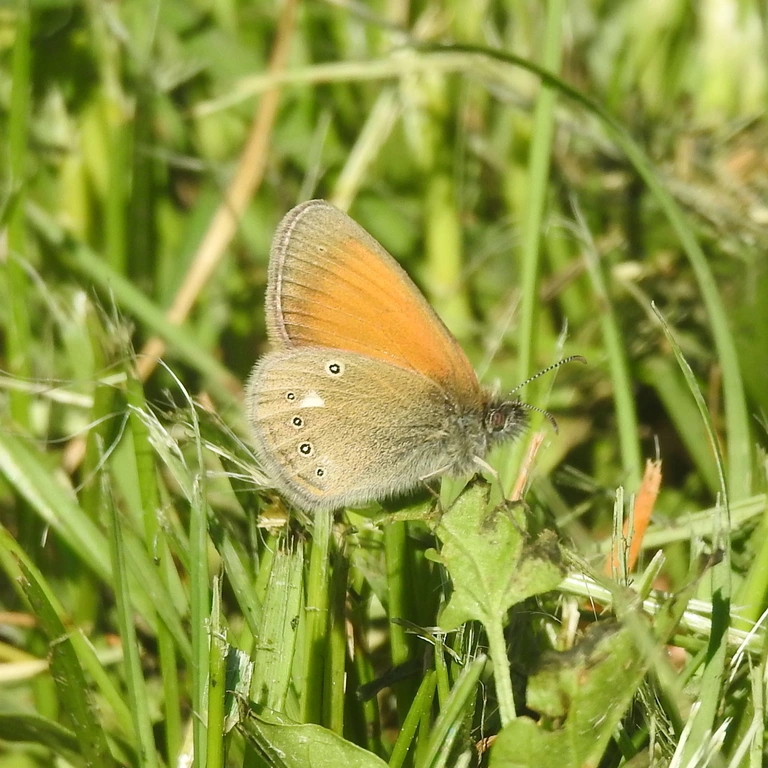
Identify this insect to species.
Coenonympha glycerion (also Coenonympha iphis)
